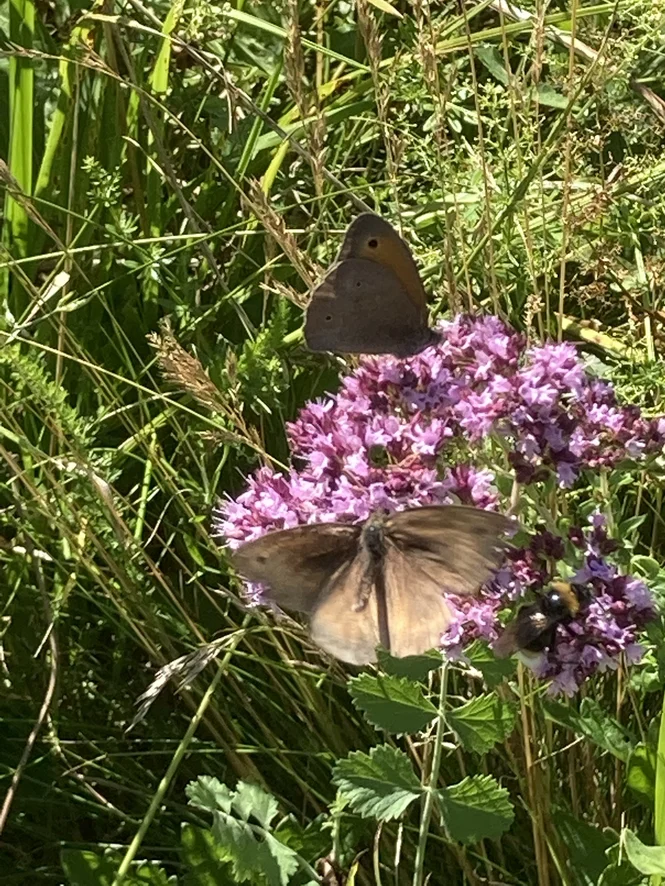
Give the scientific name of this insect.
Maniola jurtina
